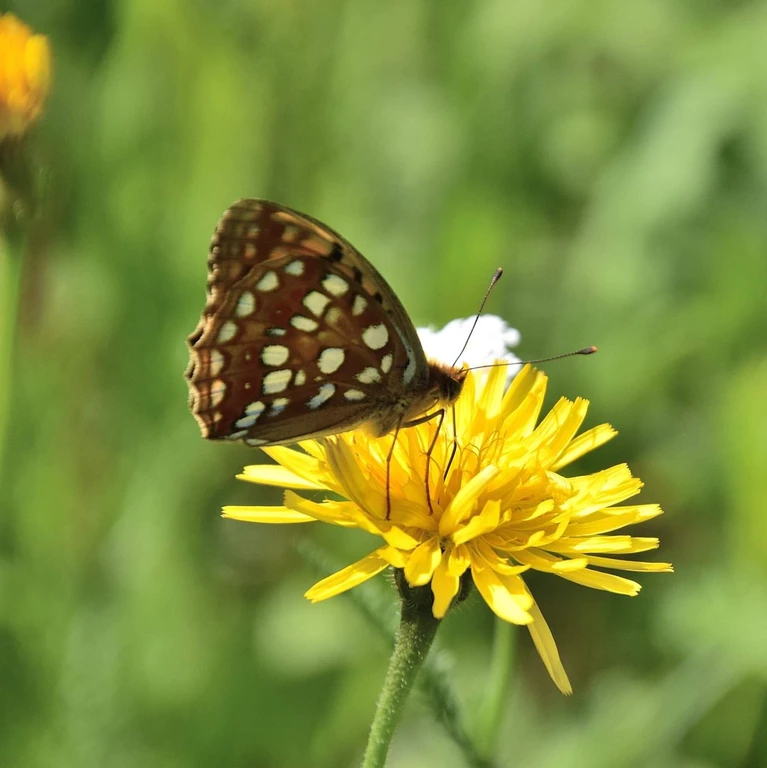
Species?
Fabriciana adippe
